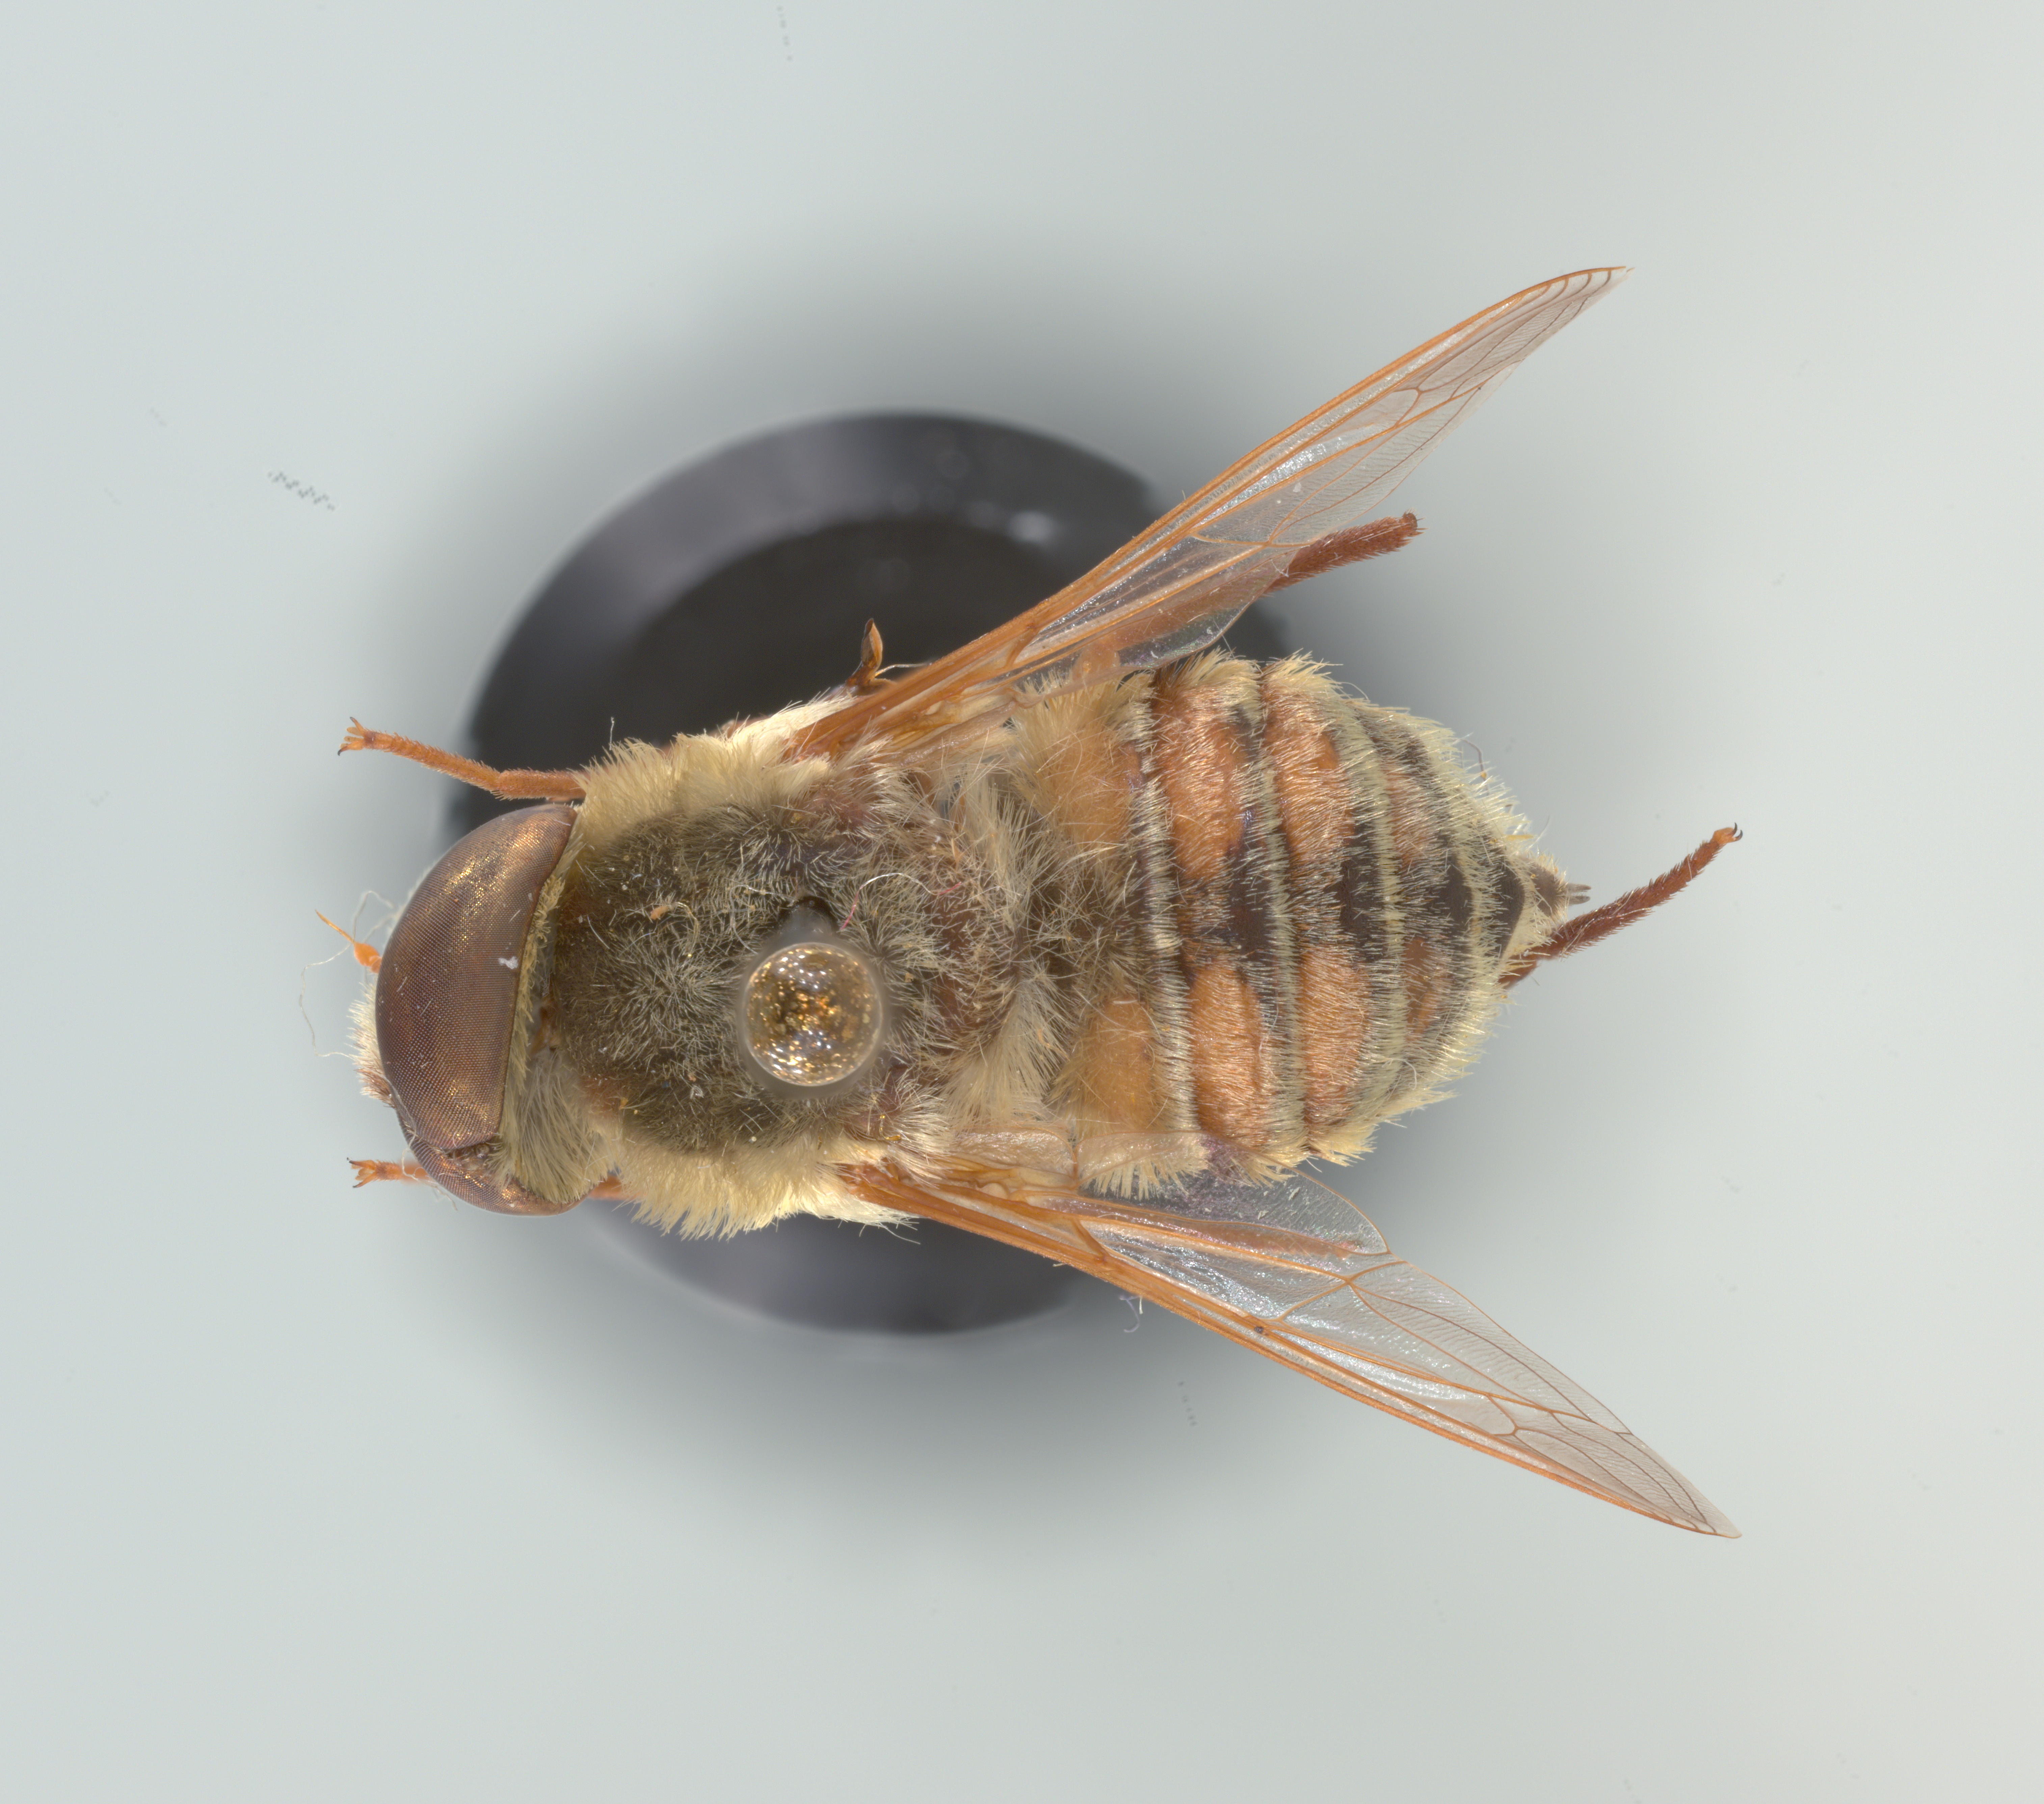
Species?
Neorhynchocephalus volaticus
